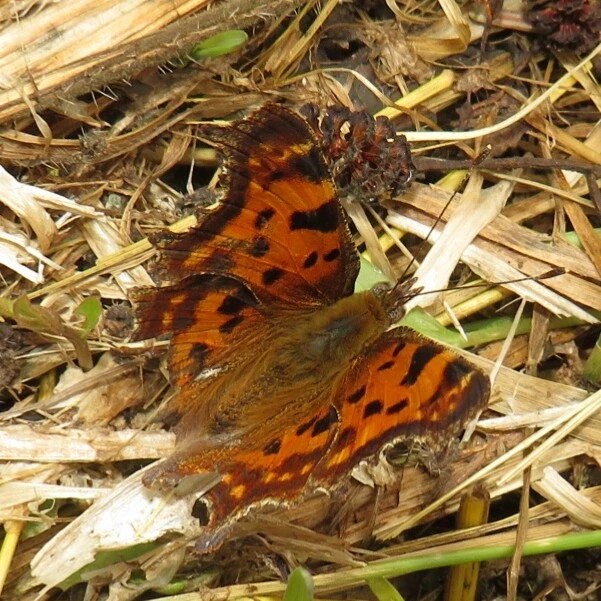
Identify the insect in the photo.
Polygonia c-album
